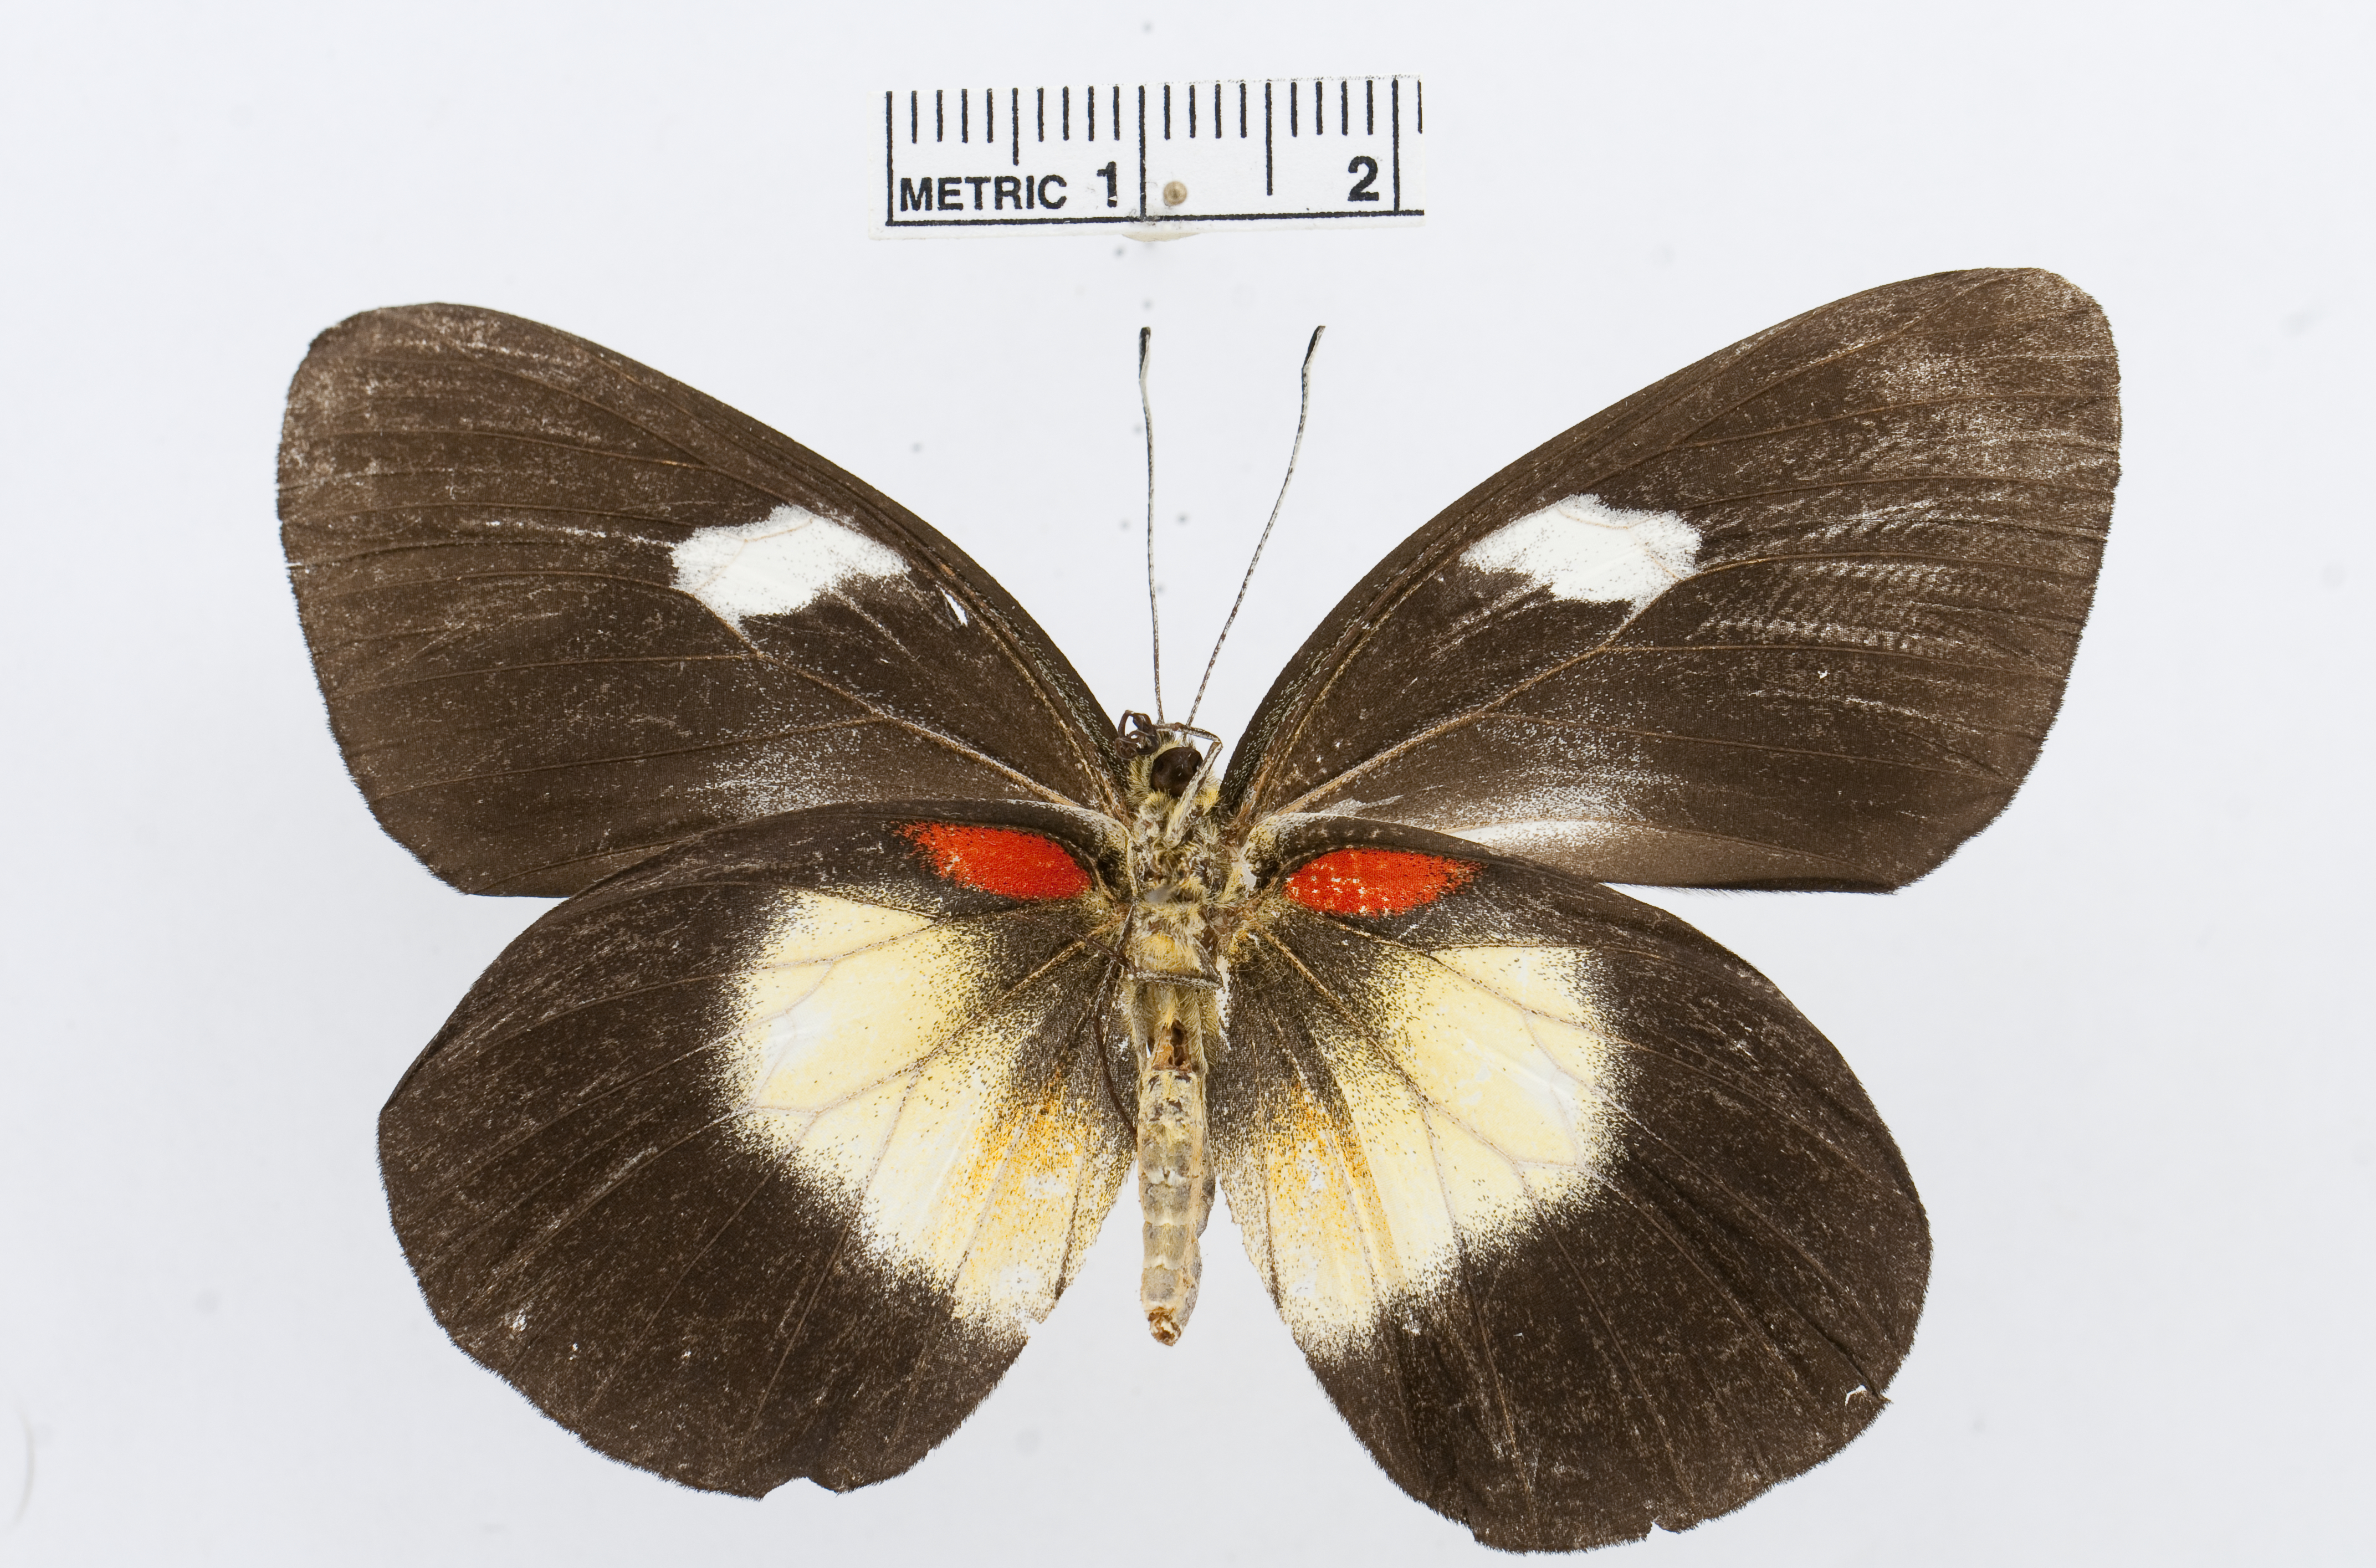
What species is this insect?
Delias aruna
